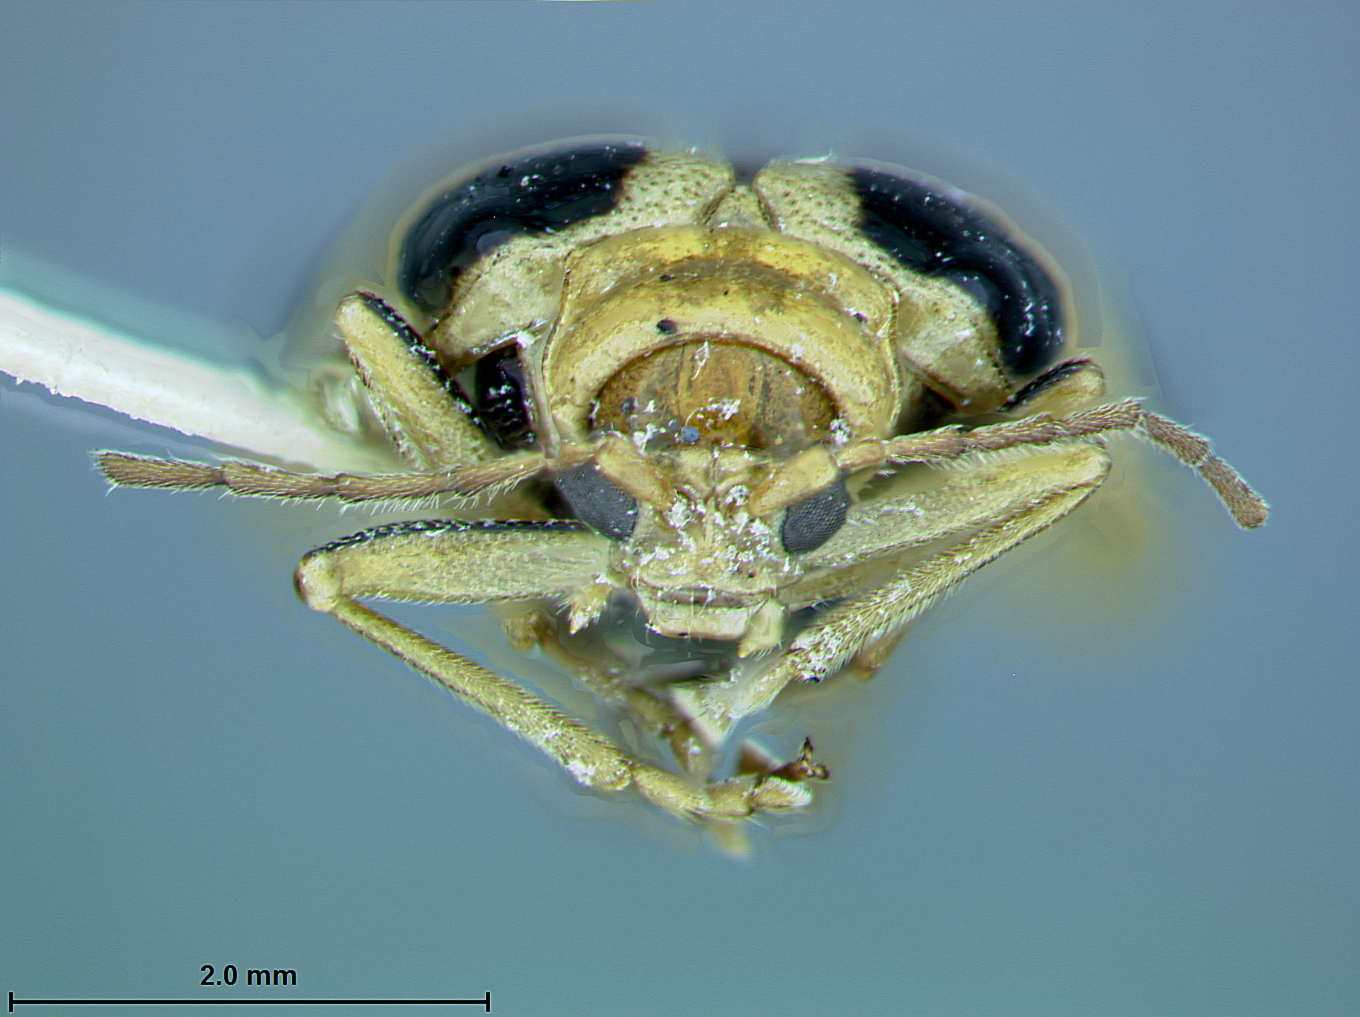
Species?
Paridea monticola
